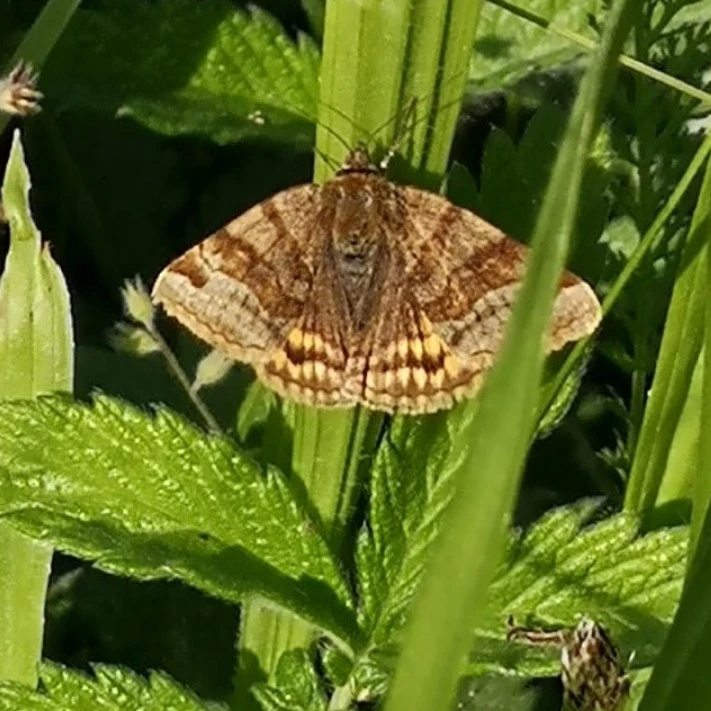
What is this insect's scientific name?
Euclidia glyphica
